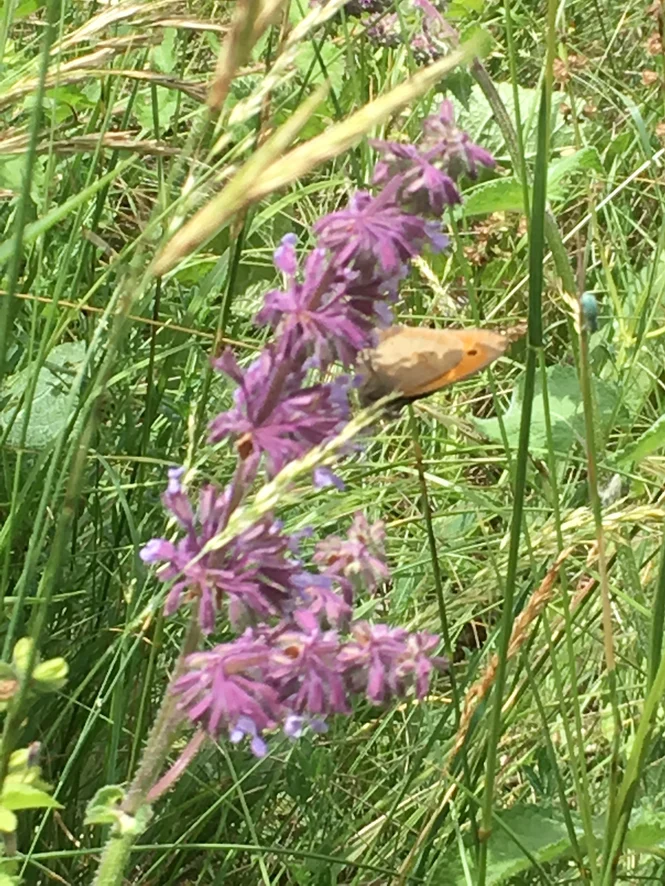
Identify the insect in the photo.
Maniola jurtina
